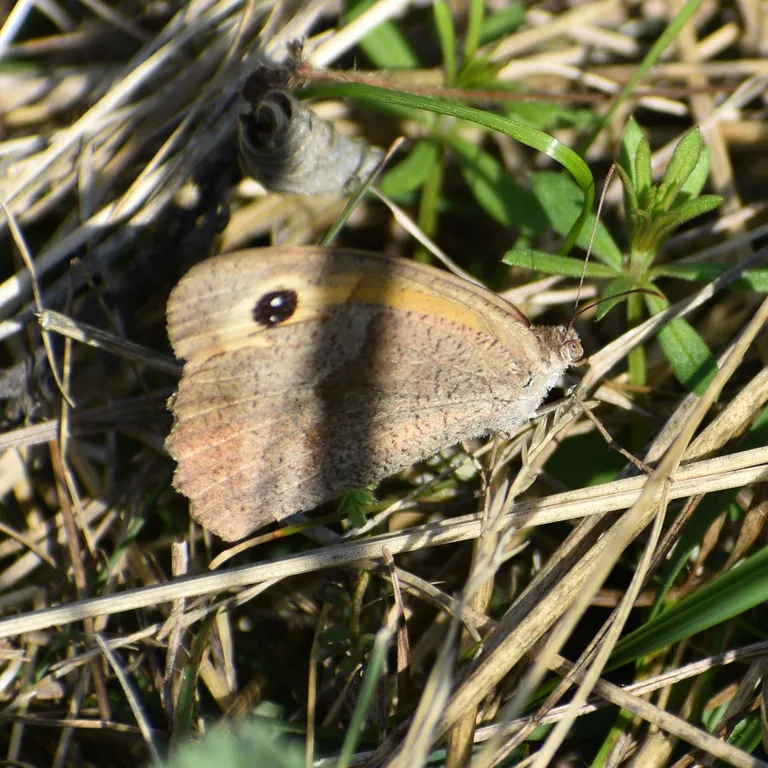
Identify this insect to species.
Maniola jurtina
